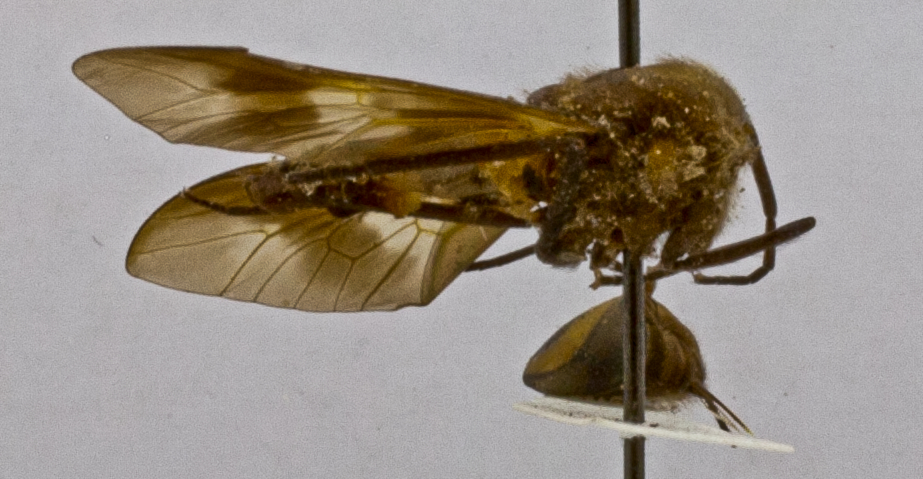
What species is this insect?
Rhinomyza atricincta (also Gastroxides atricincta)
